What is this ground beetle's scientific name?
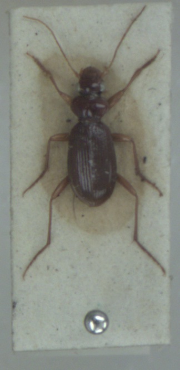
Leistus ferrugineus
